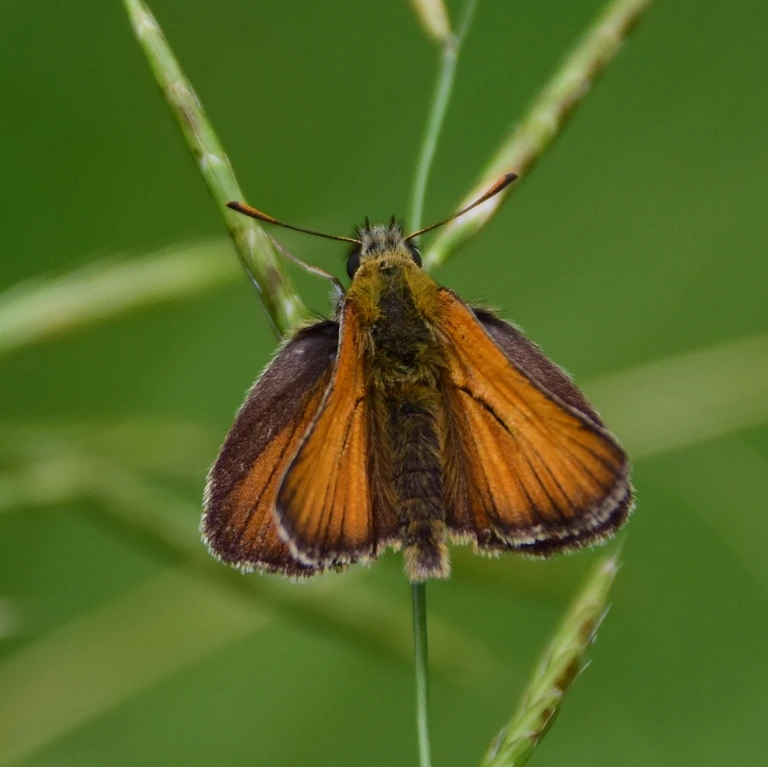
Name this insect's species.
Thymelicus sylvestris
